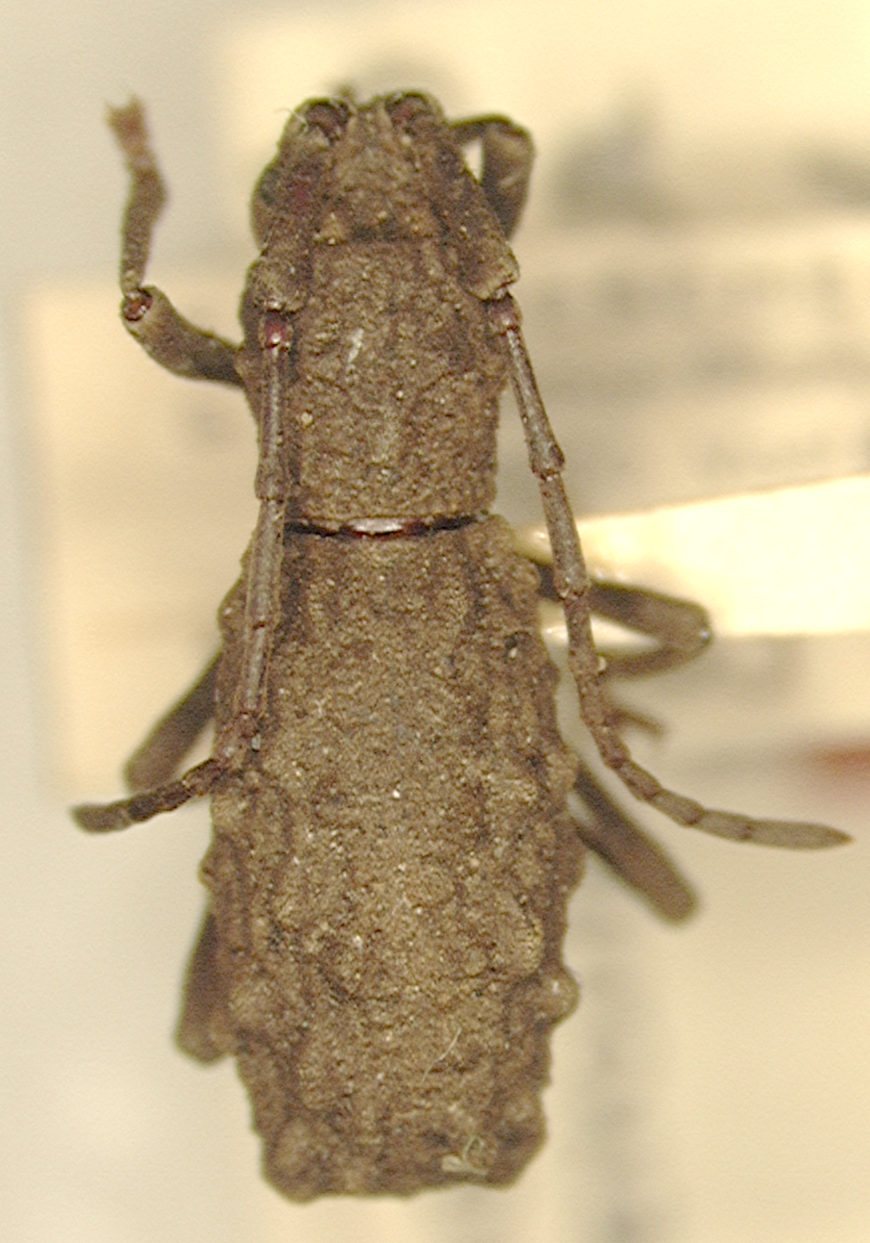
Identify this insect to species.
Dolichostyrax tuberculatus
